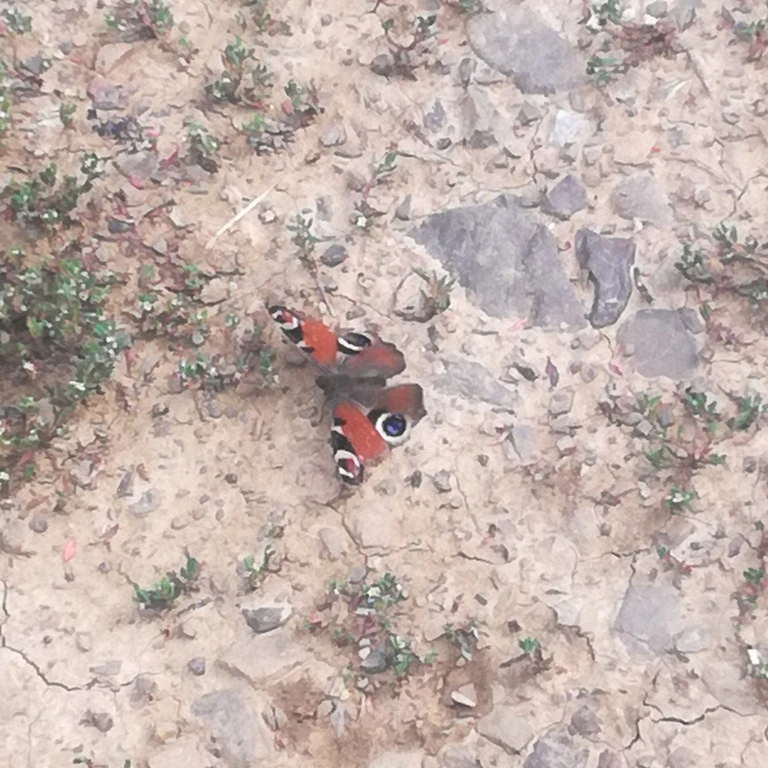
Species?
Aglais io
